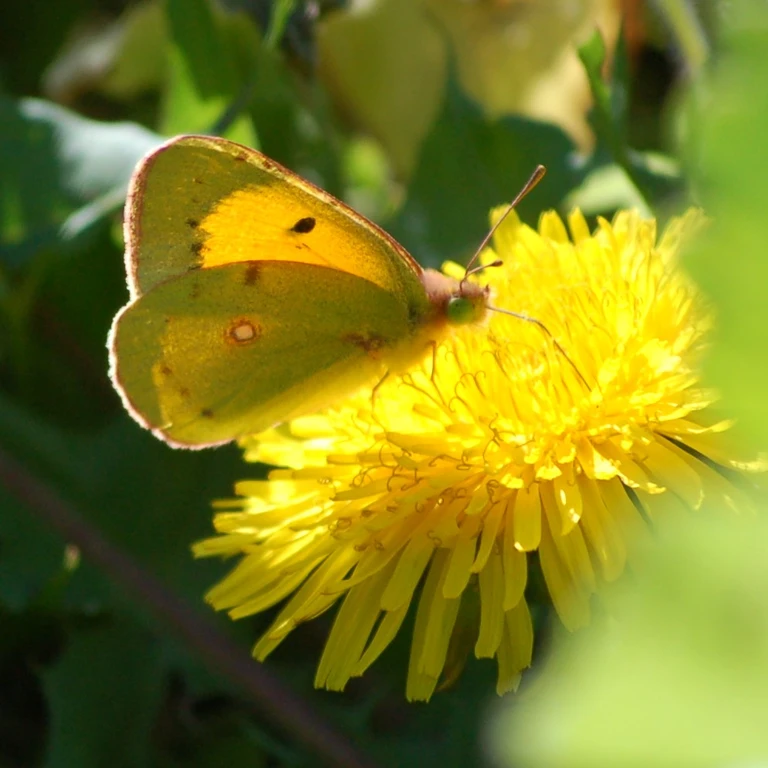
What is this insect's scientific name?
Colias croceus
